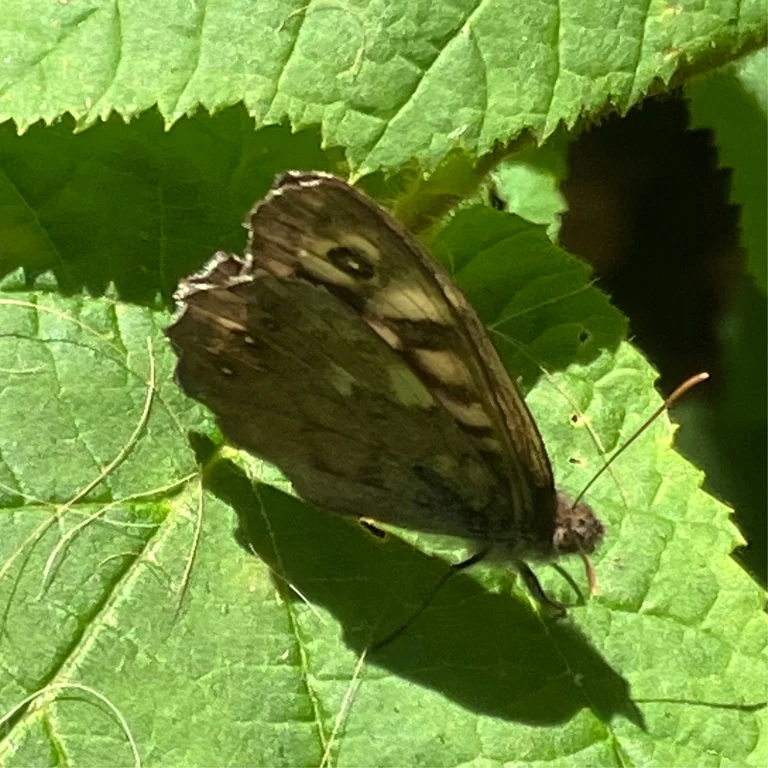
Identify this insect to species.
Pararge aegeria
